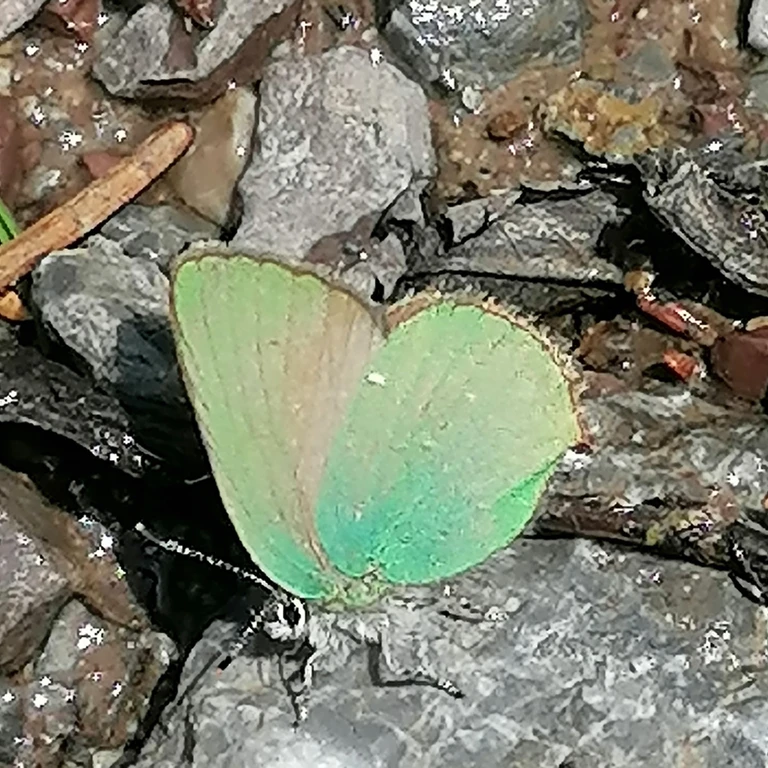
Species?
Callophrys rubi
